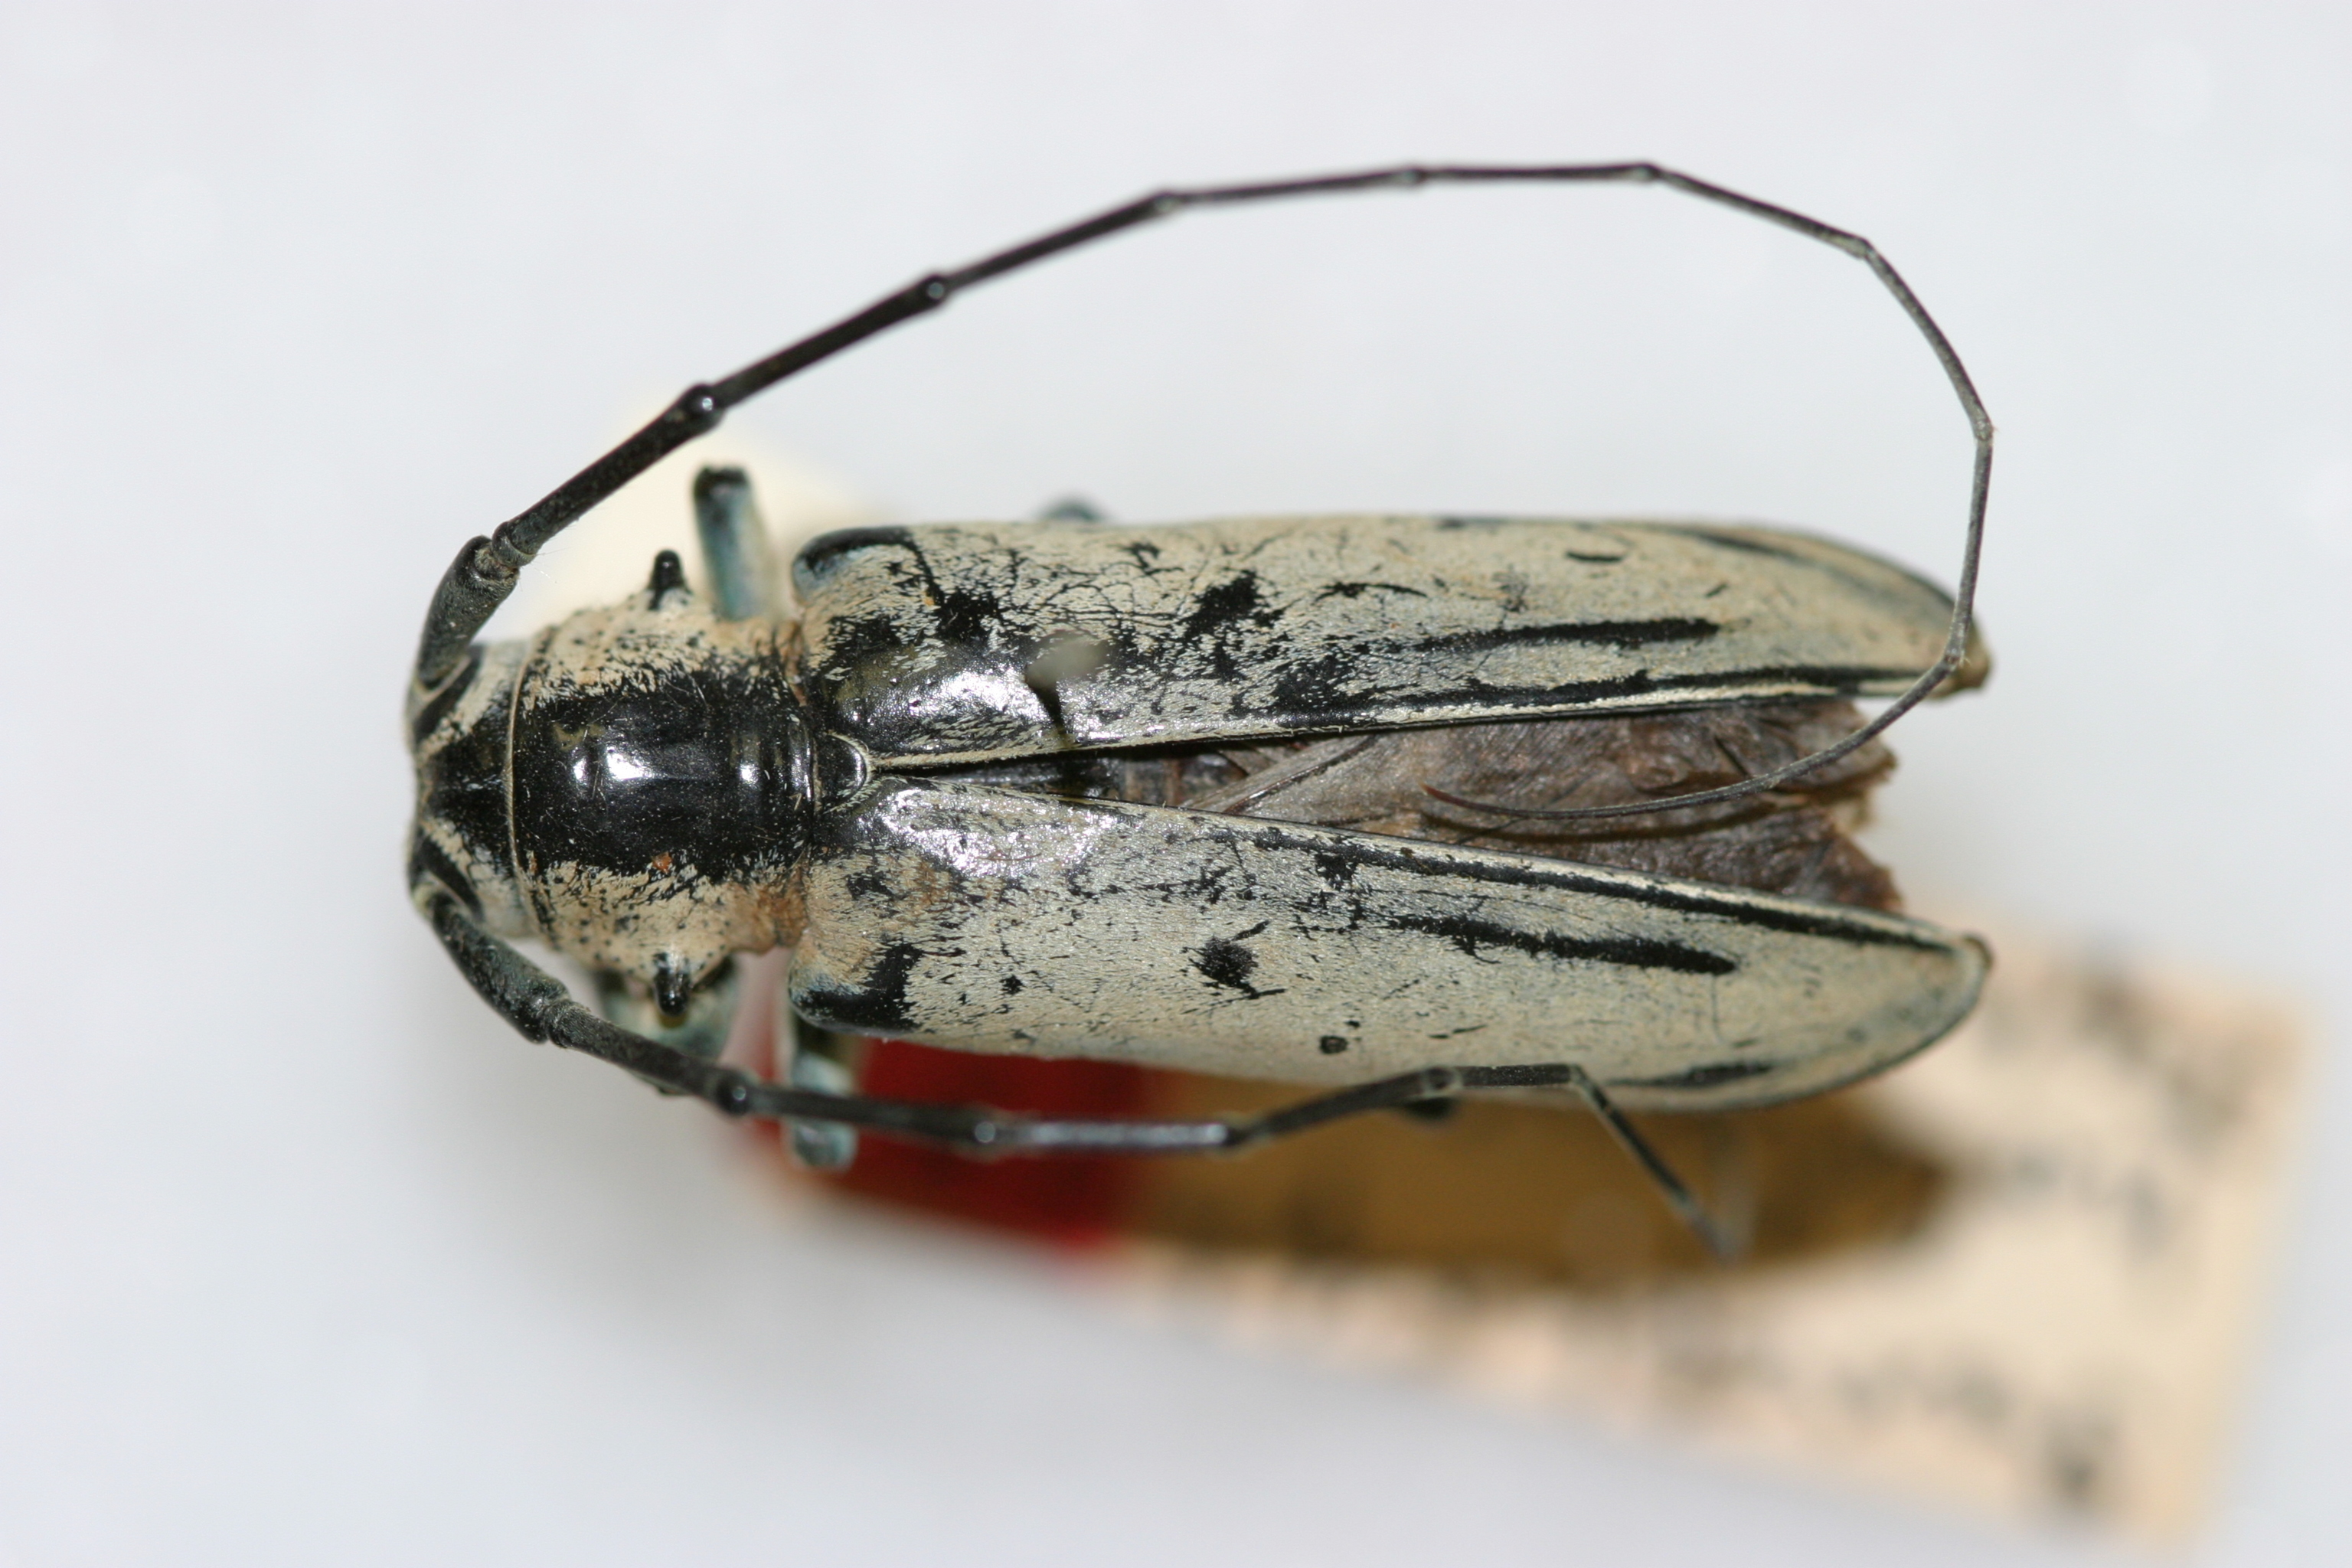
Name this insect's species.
Paraphosphorus hololeucus
